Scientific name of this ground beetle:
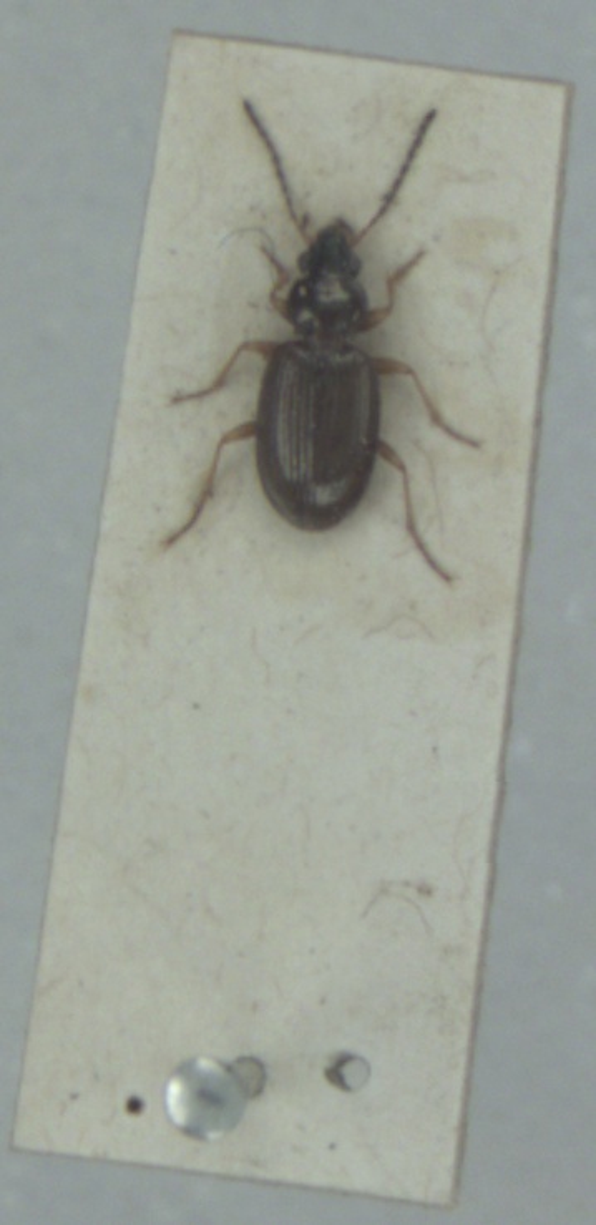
Bembidion deletum
